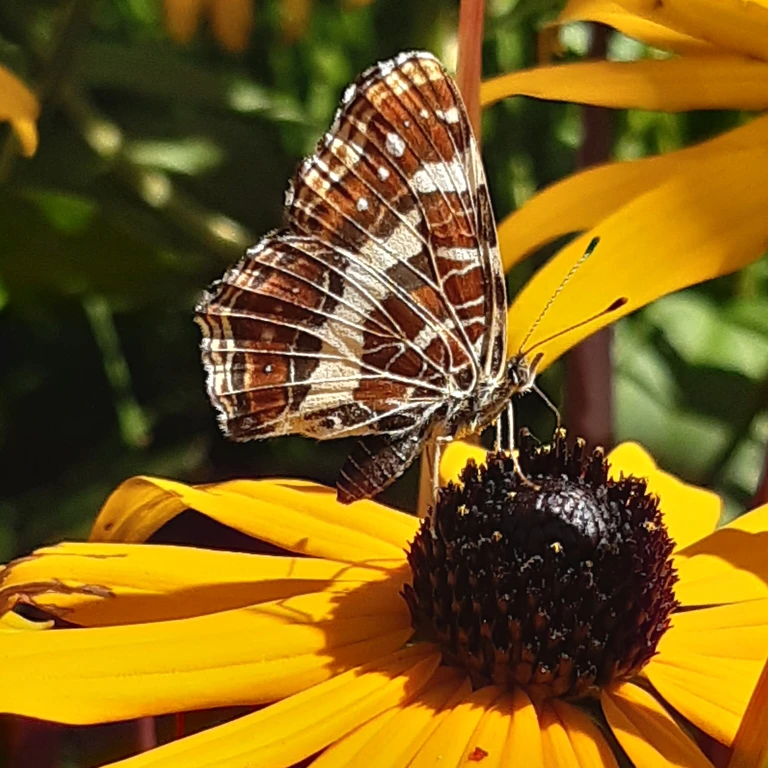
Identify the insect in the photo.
Araschnia levana
